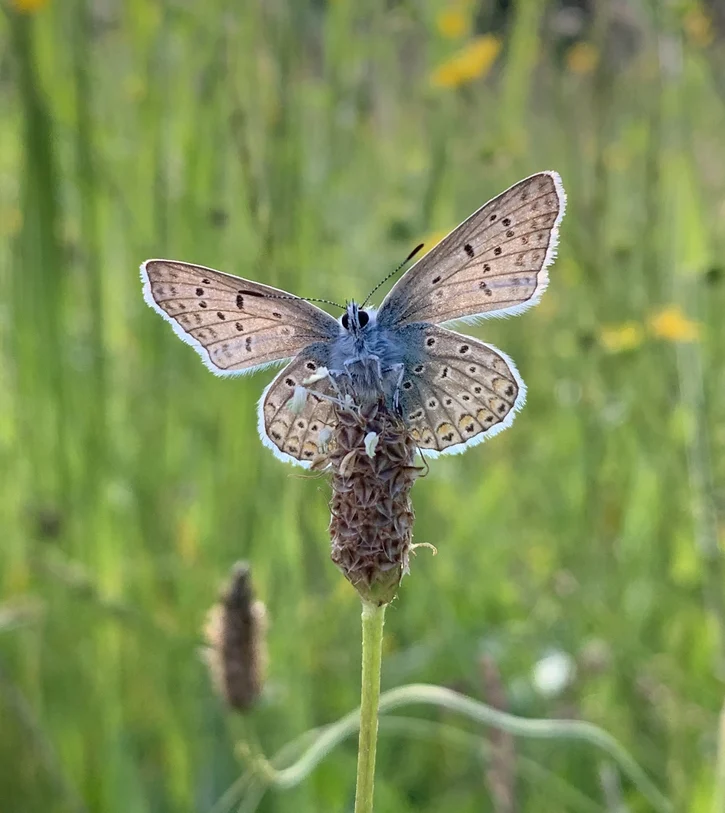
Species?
Polyommatus icarus
